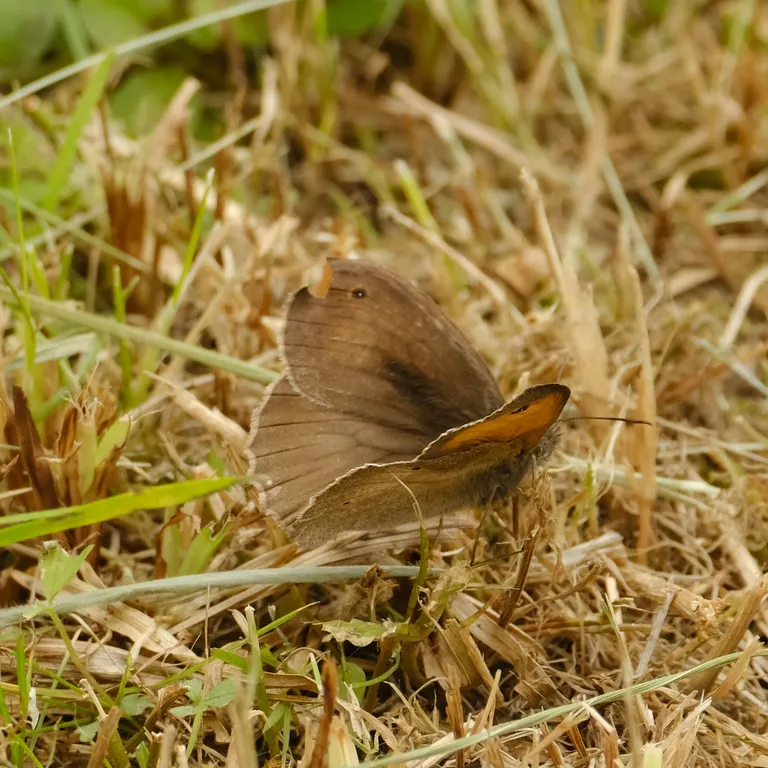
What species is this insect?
Maniola jurtina
